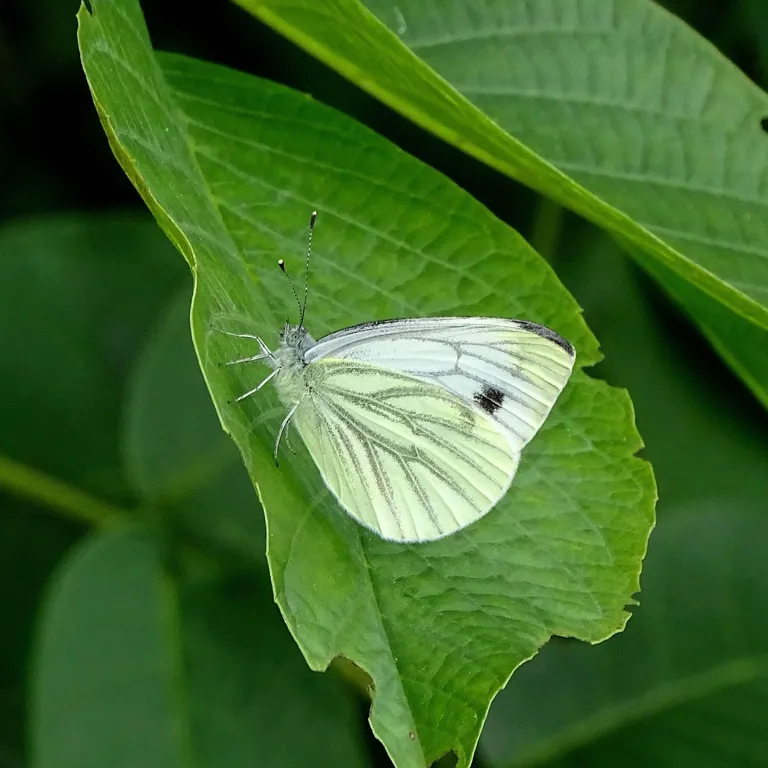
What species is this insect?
Pieris napi
